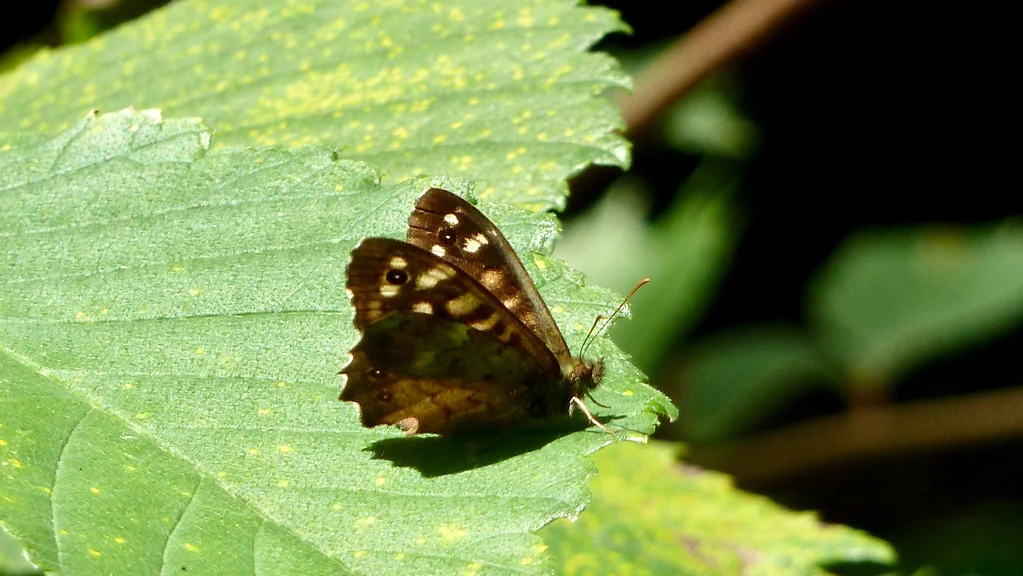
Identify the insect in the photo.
Pararge aegeria
